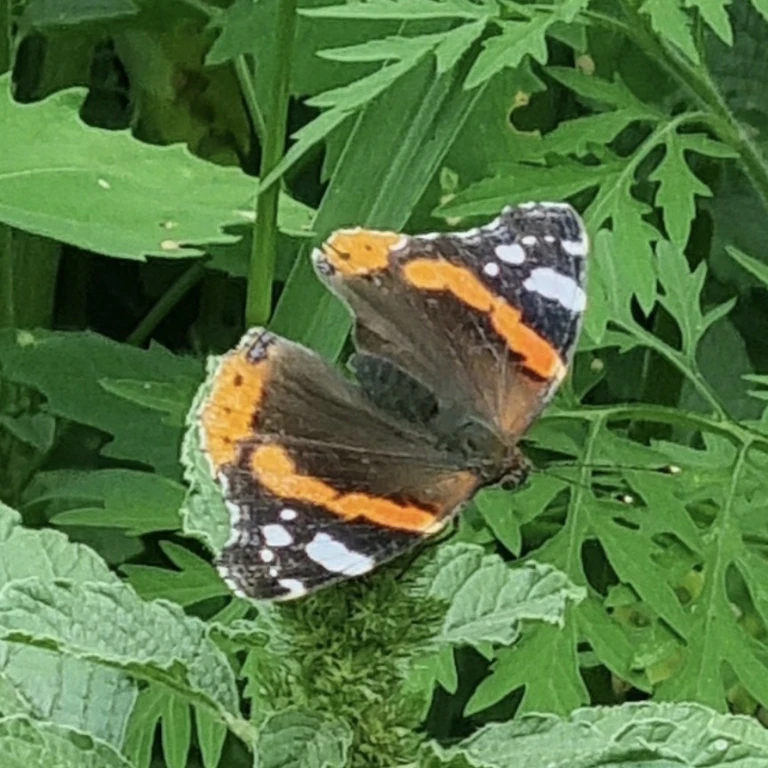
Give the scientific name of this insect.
Vanessa atalanta
